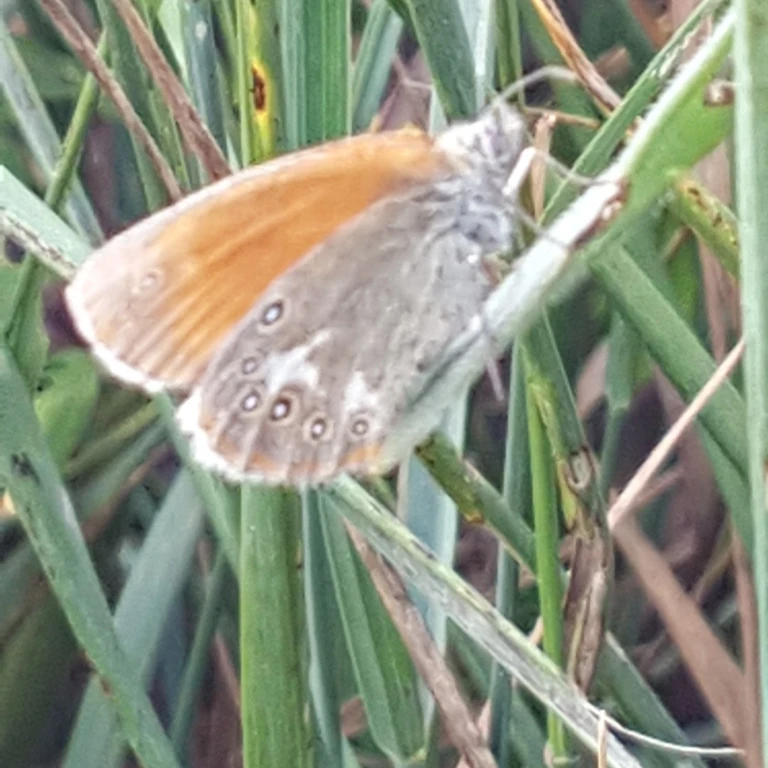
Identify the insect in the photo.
Coenonympha glycerion (also Coenonympha iphis)
